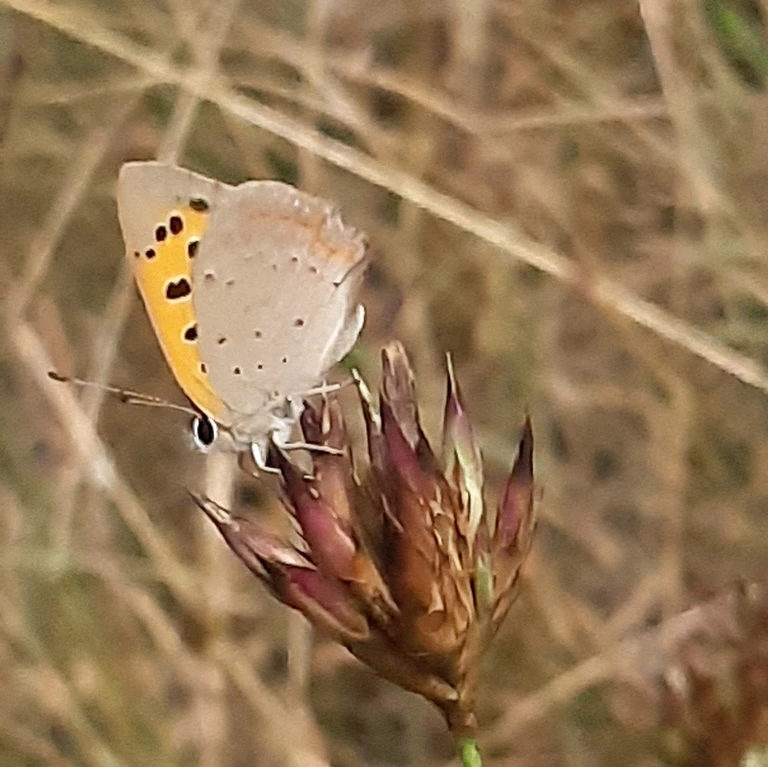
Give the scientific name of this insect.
Lycaena phlaeas
